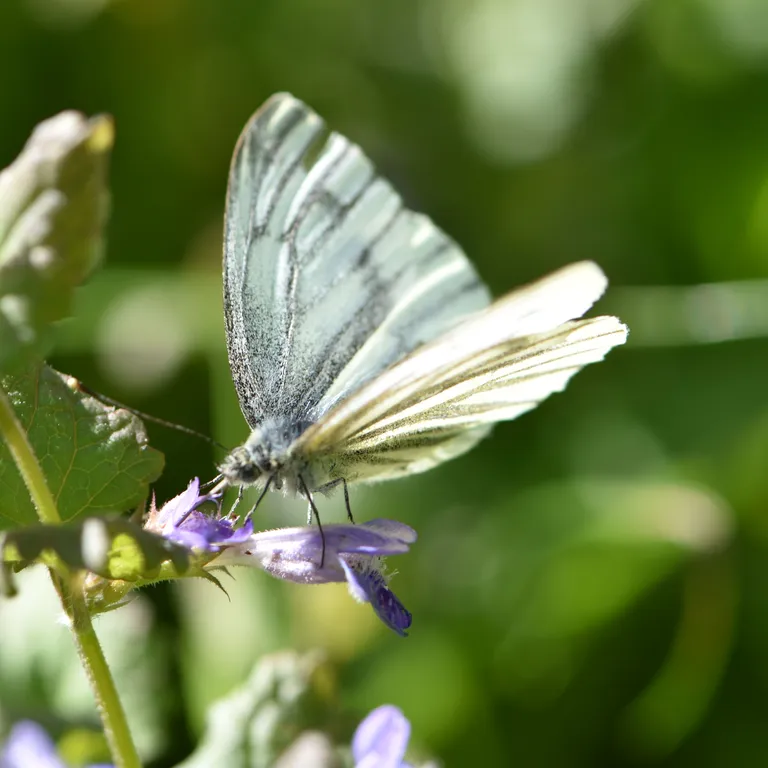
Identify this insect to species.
Pieris napi
